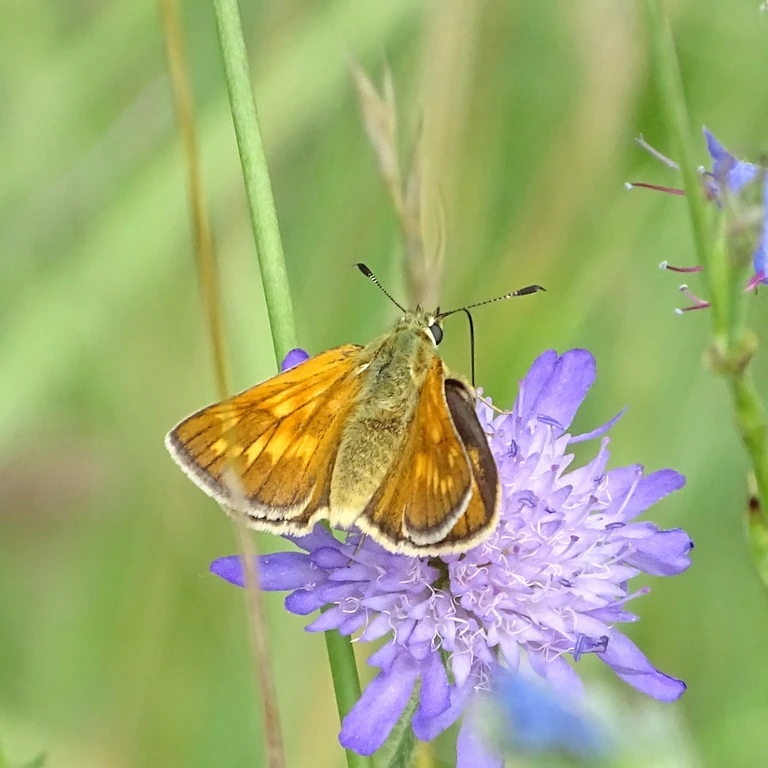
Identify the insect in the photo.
Ochlodes sylvanus (also Ochlodes venata)
